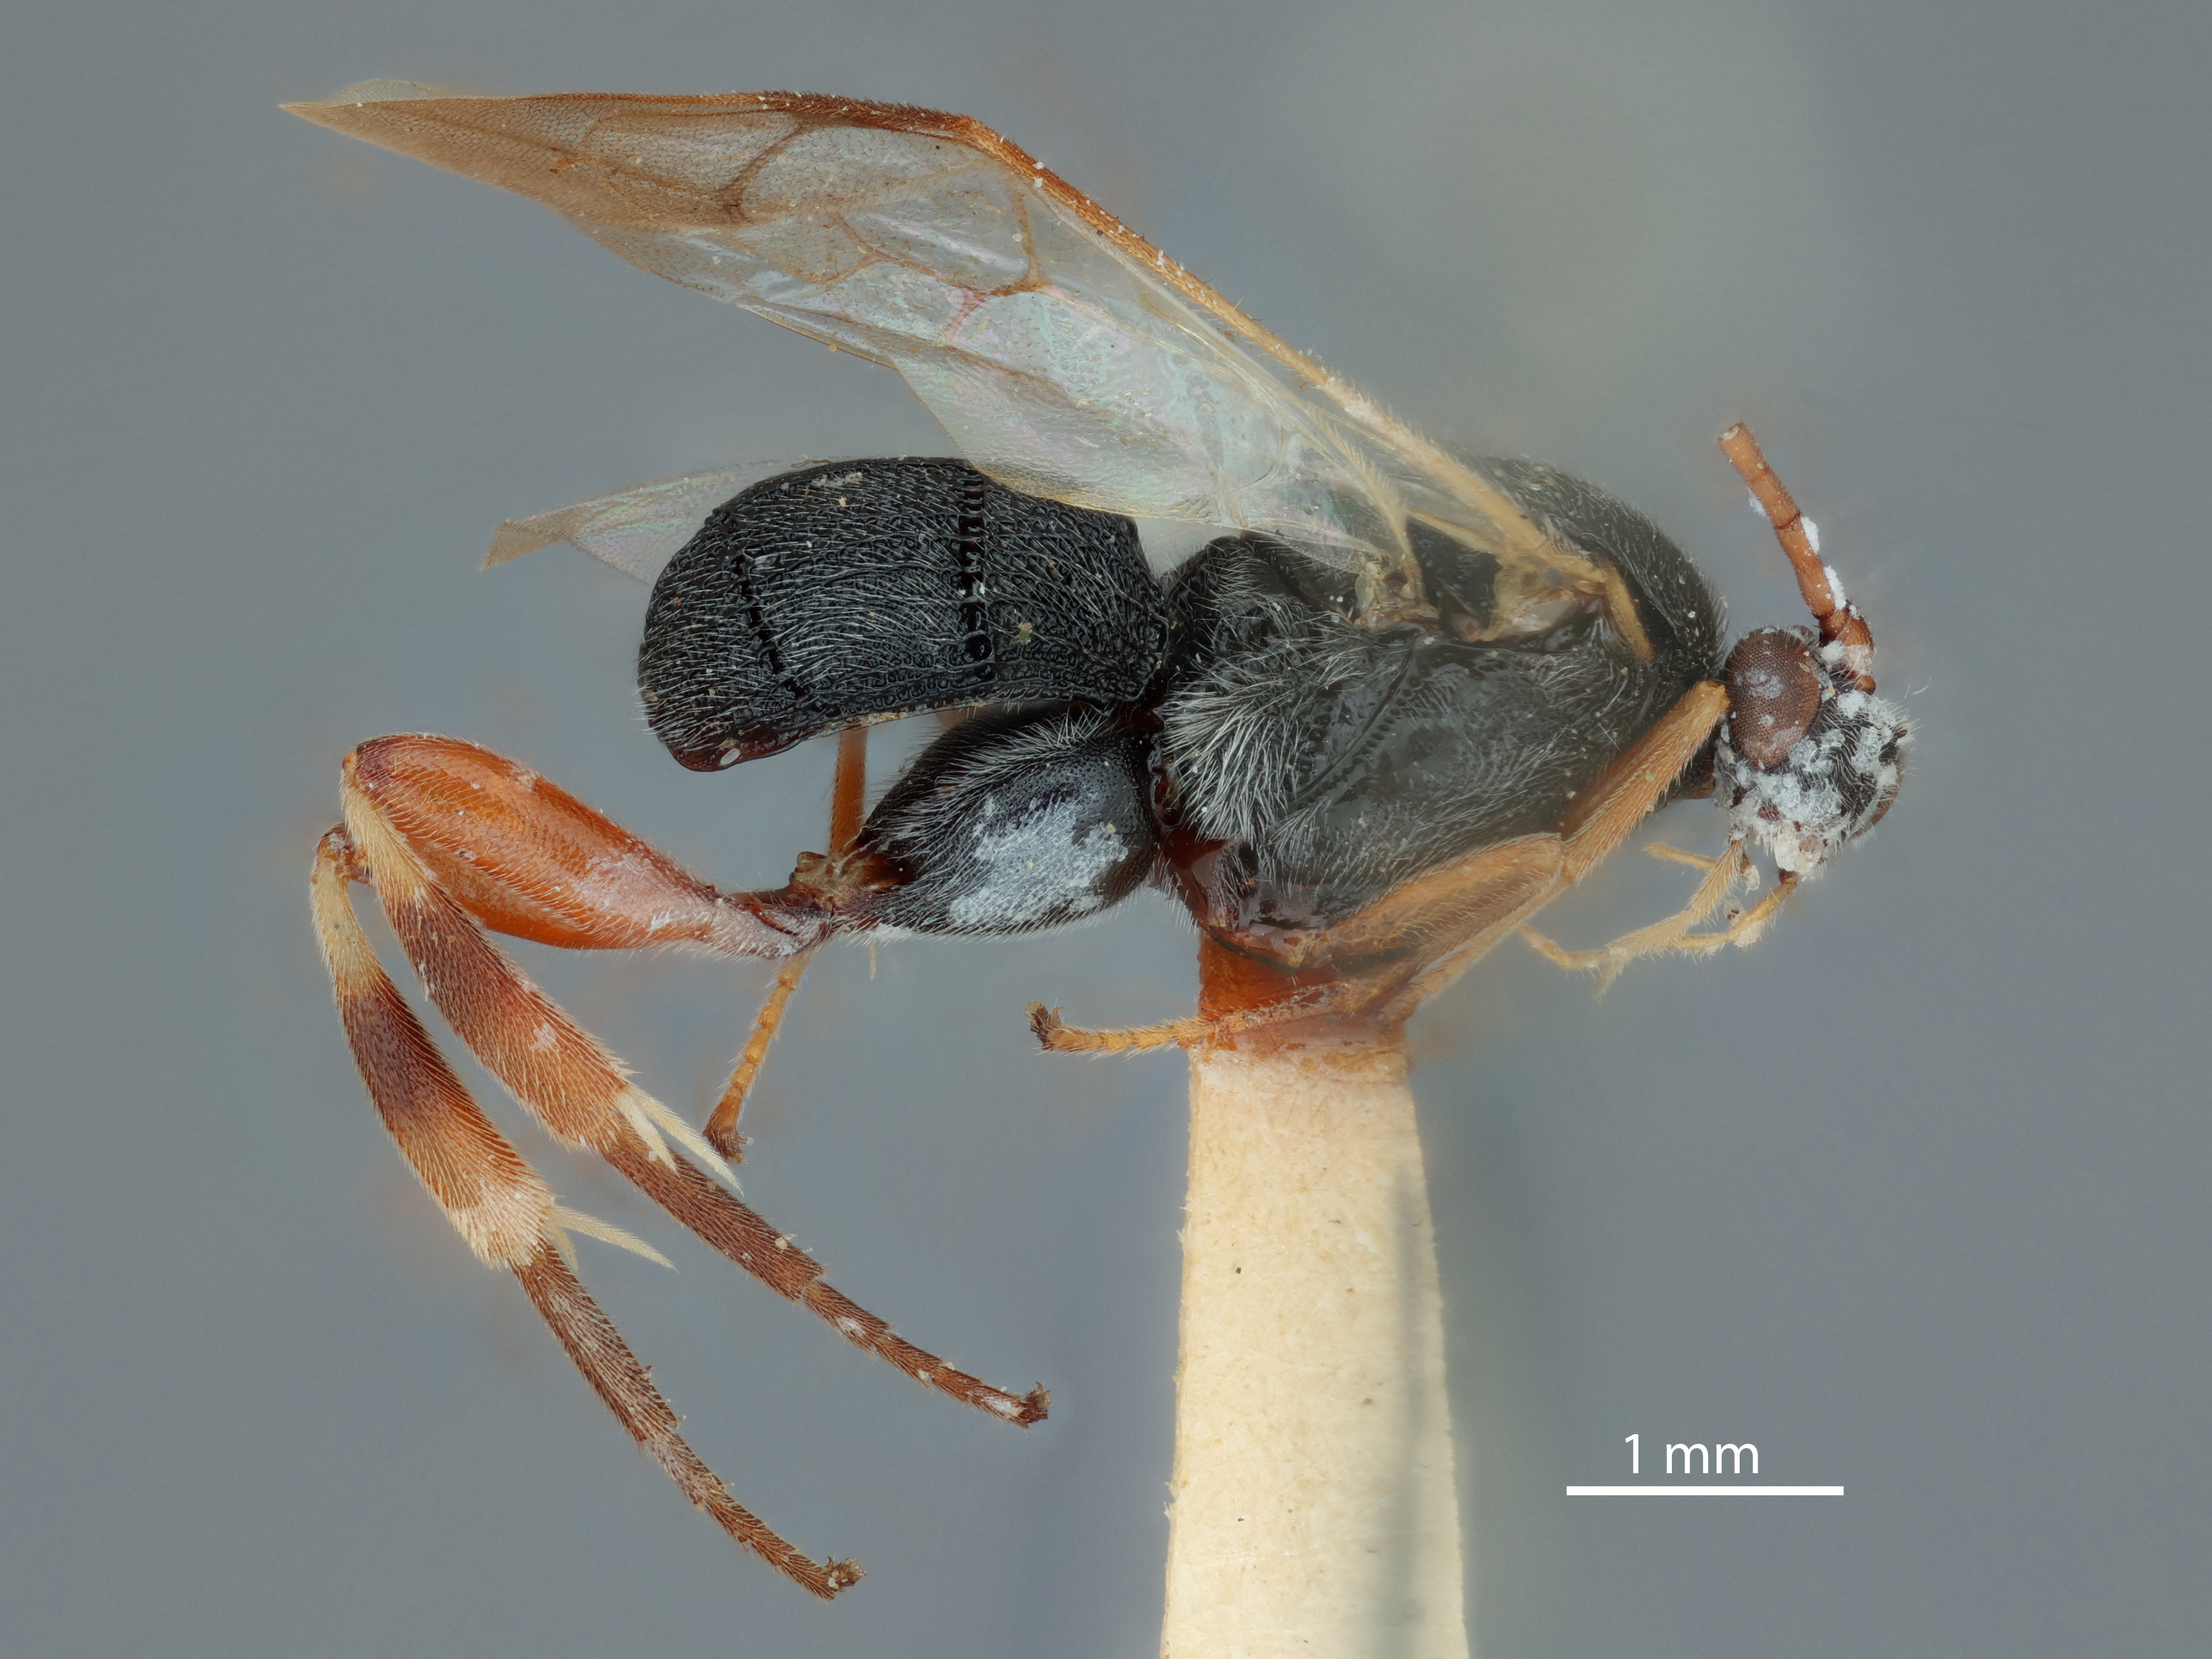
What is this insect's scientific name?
Odontofornicia penang
